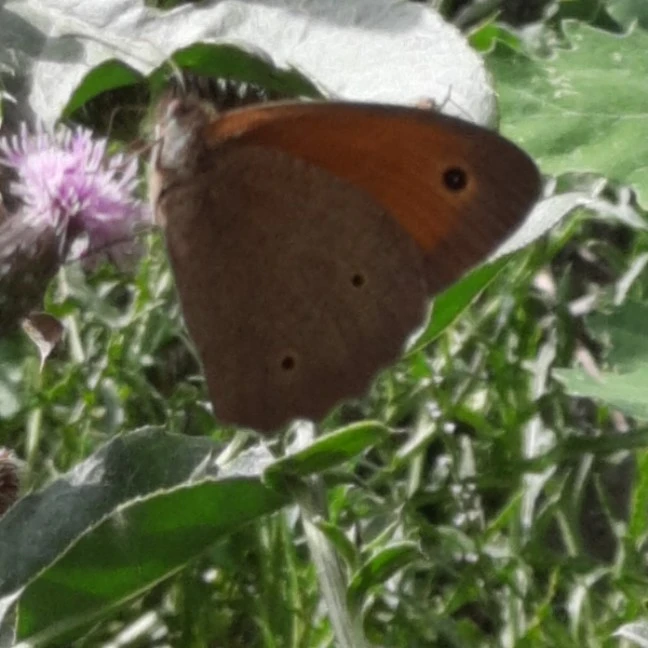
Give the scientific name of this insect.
Maniola jurtina
